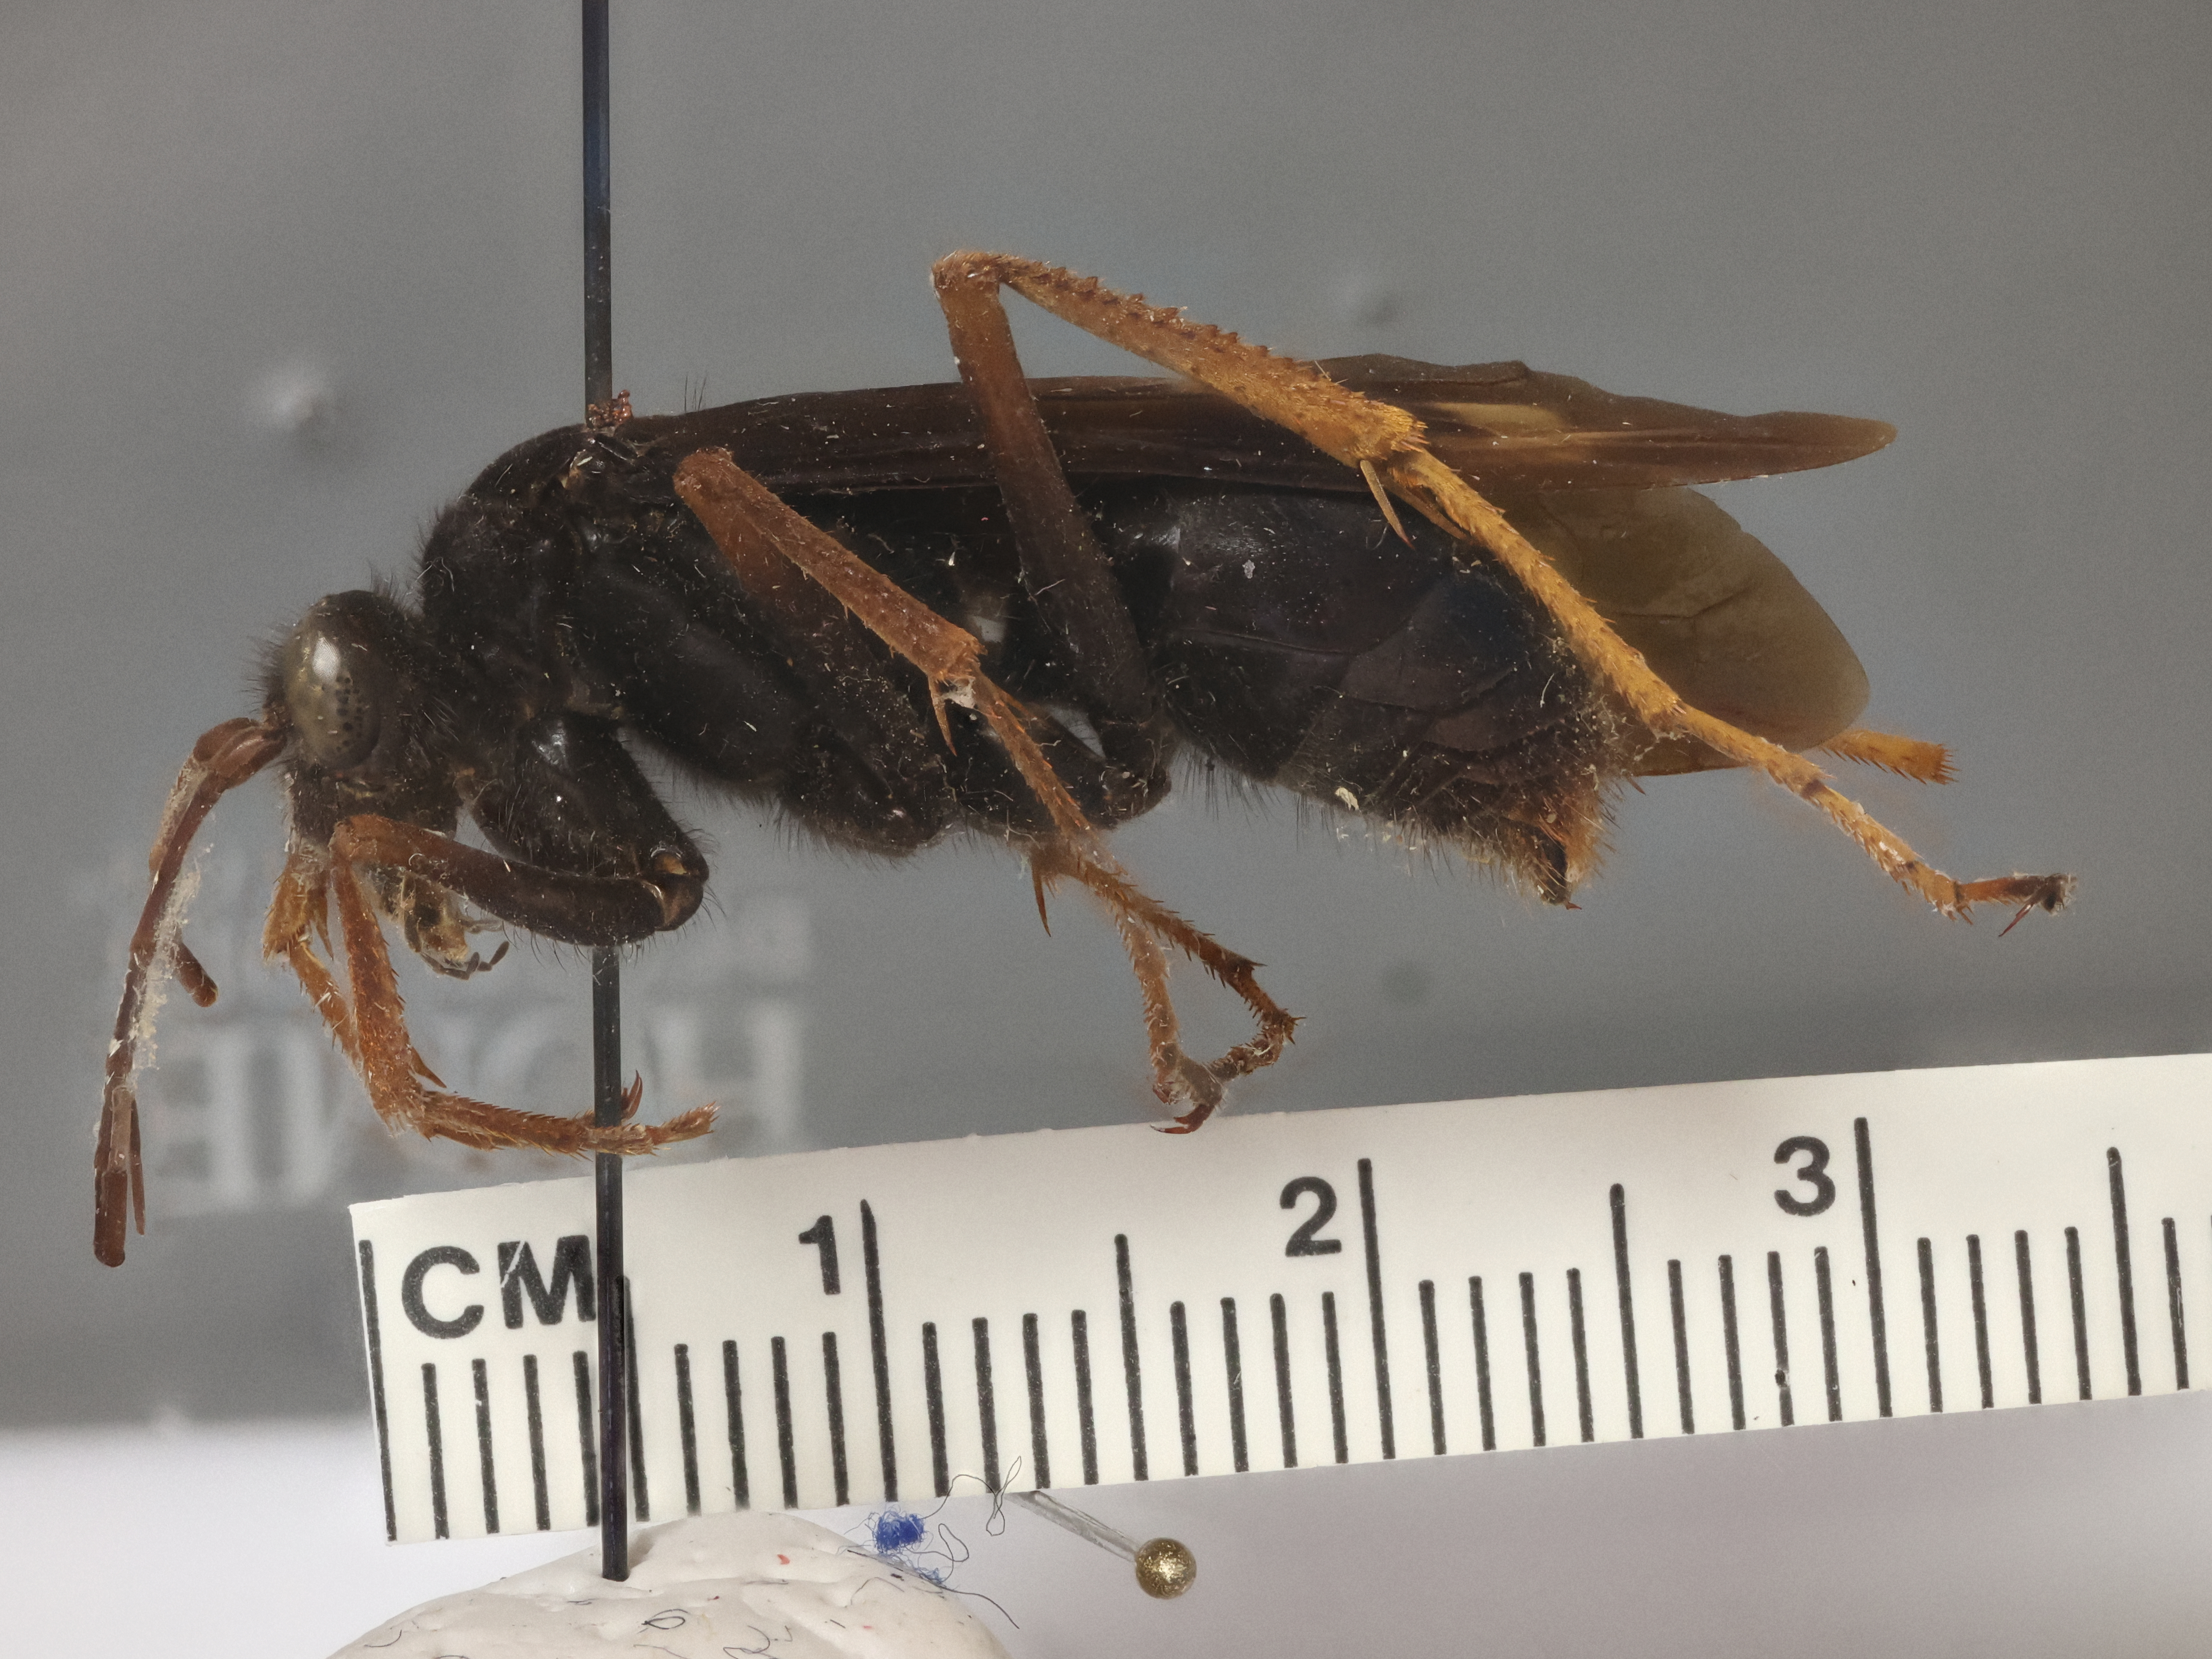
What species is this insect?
Java rufocula
